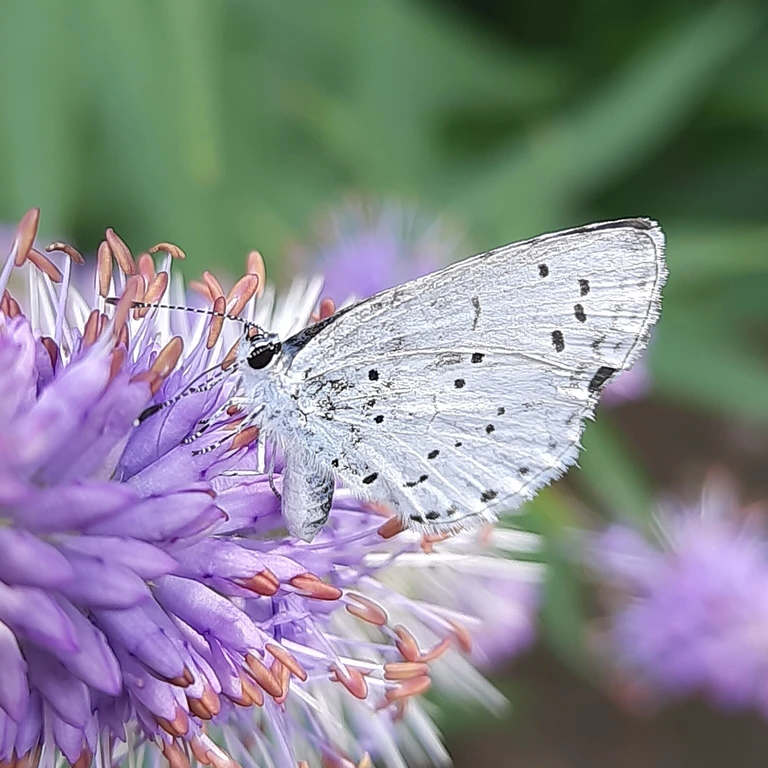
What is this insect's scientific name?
Celastrina argiolus
